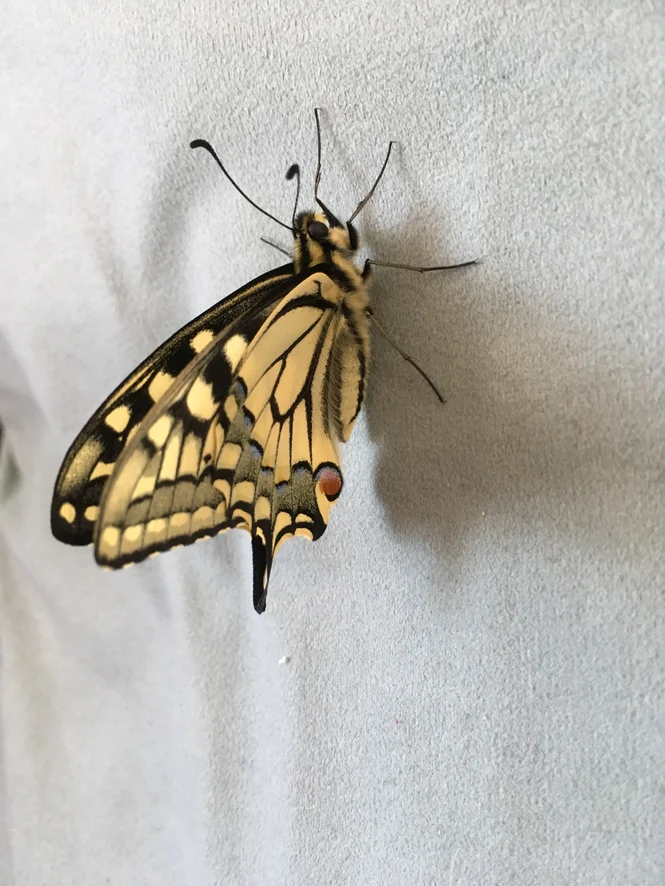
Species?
Papilio machaon
